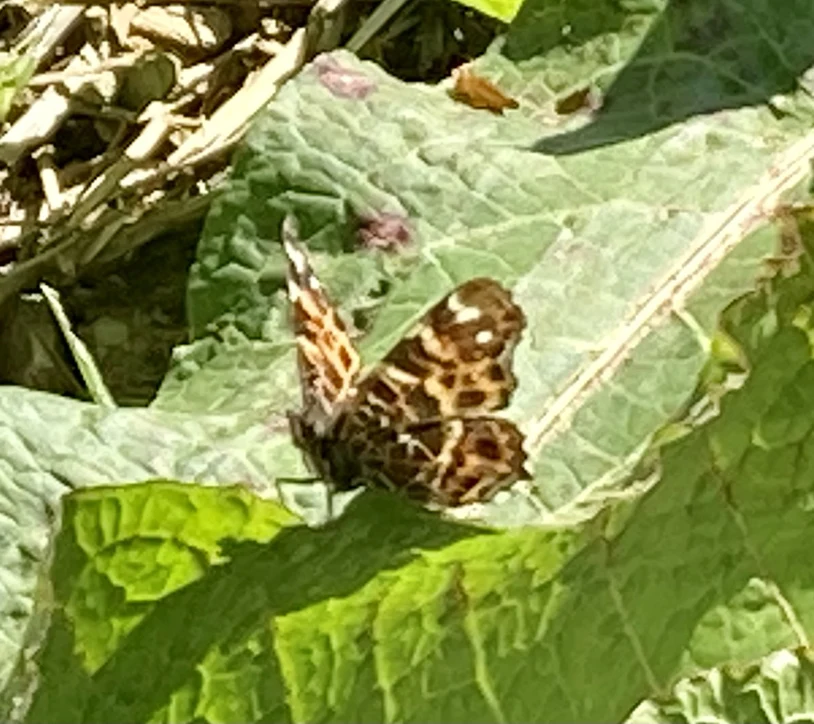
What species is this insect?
Araschnia levana
